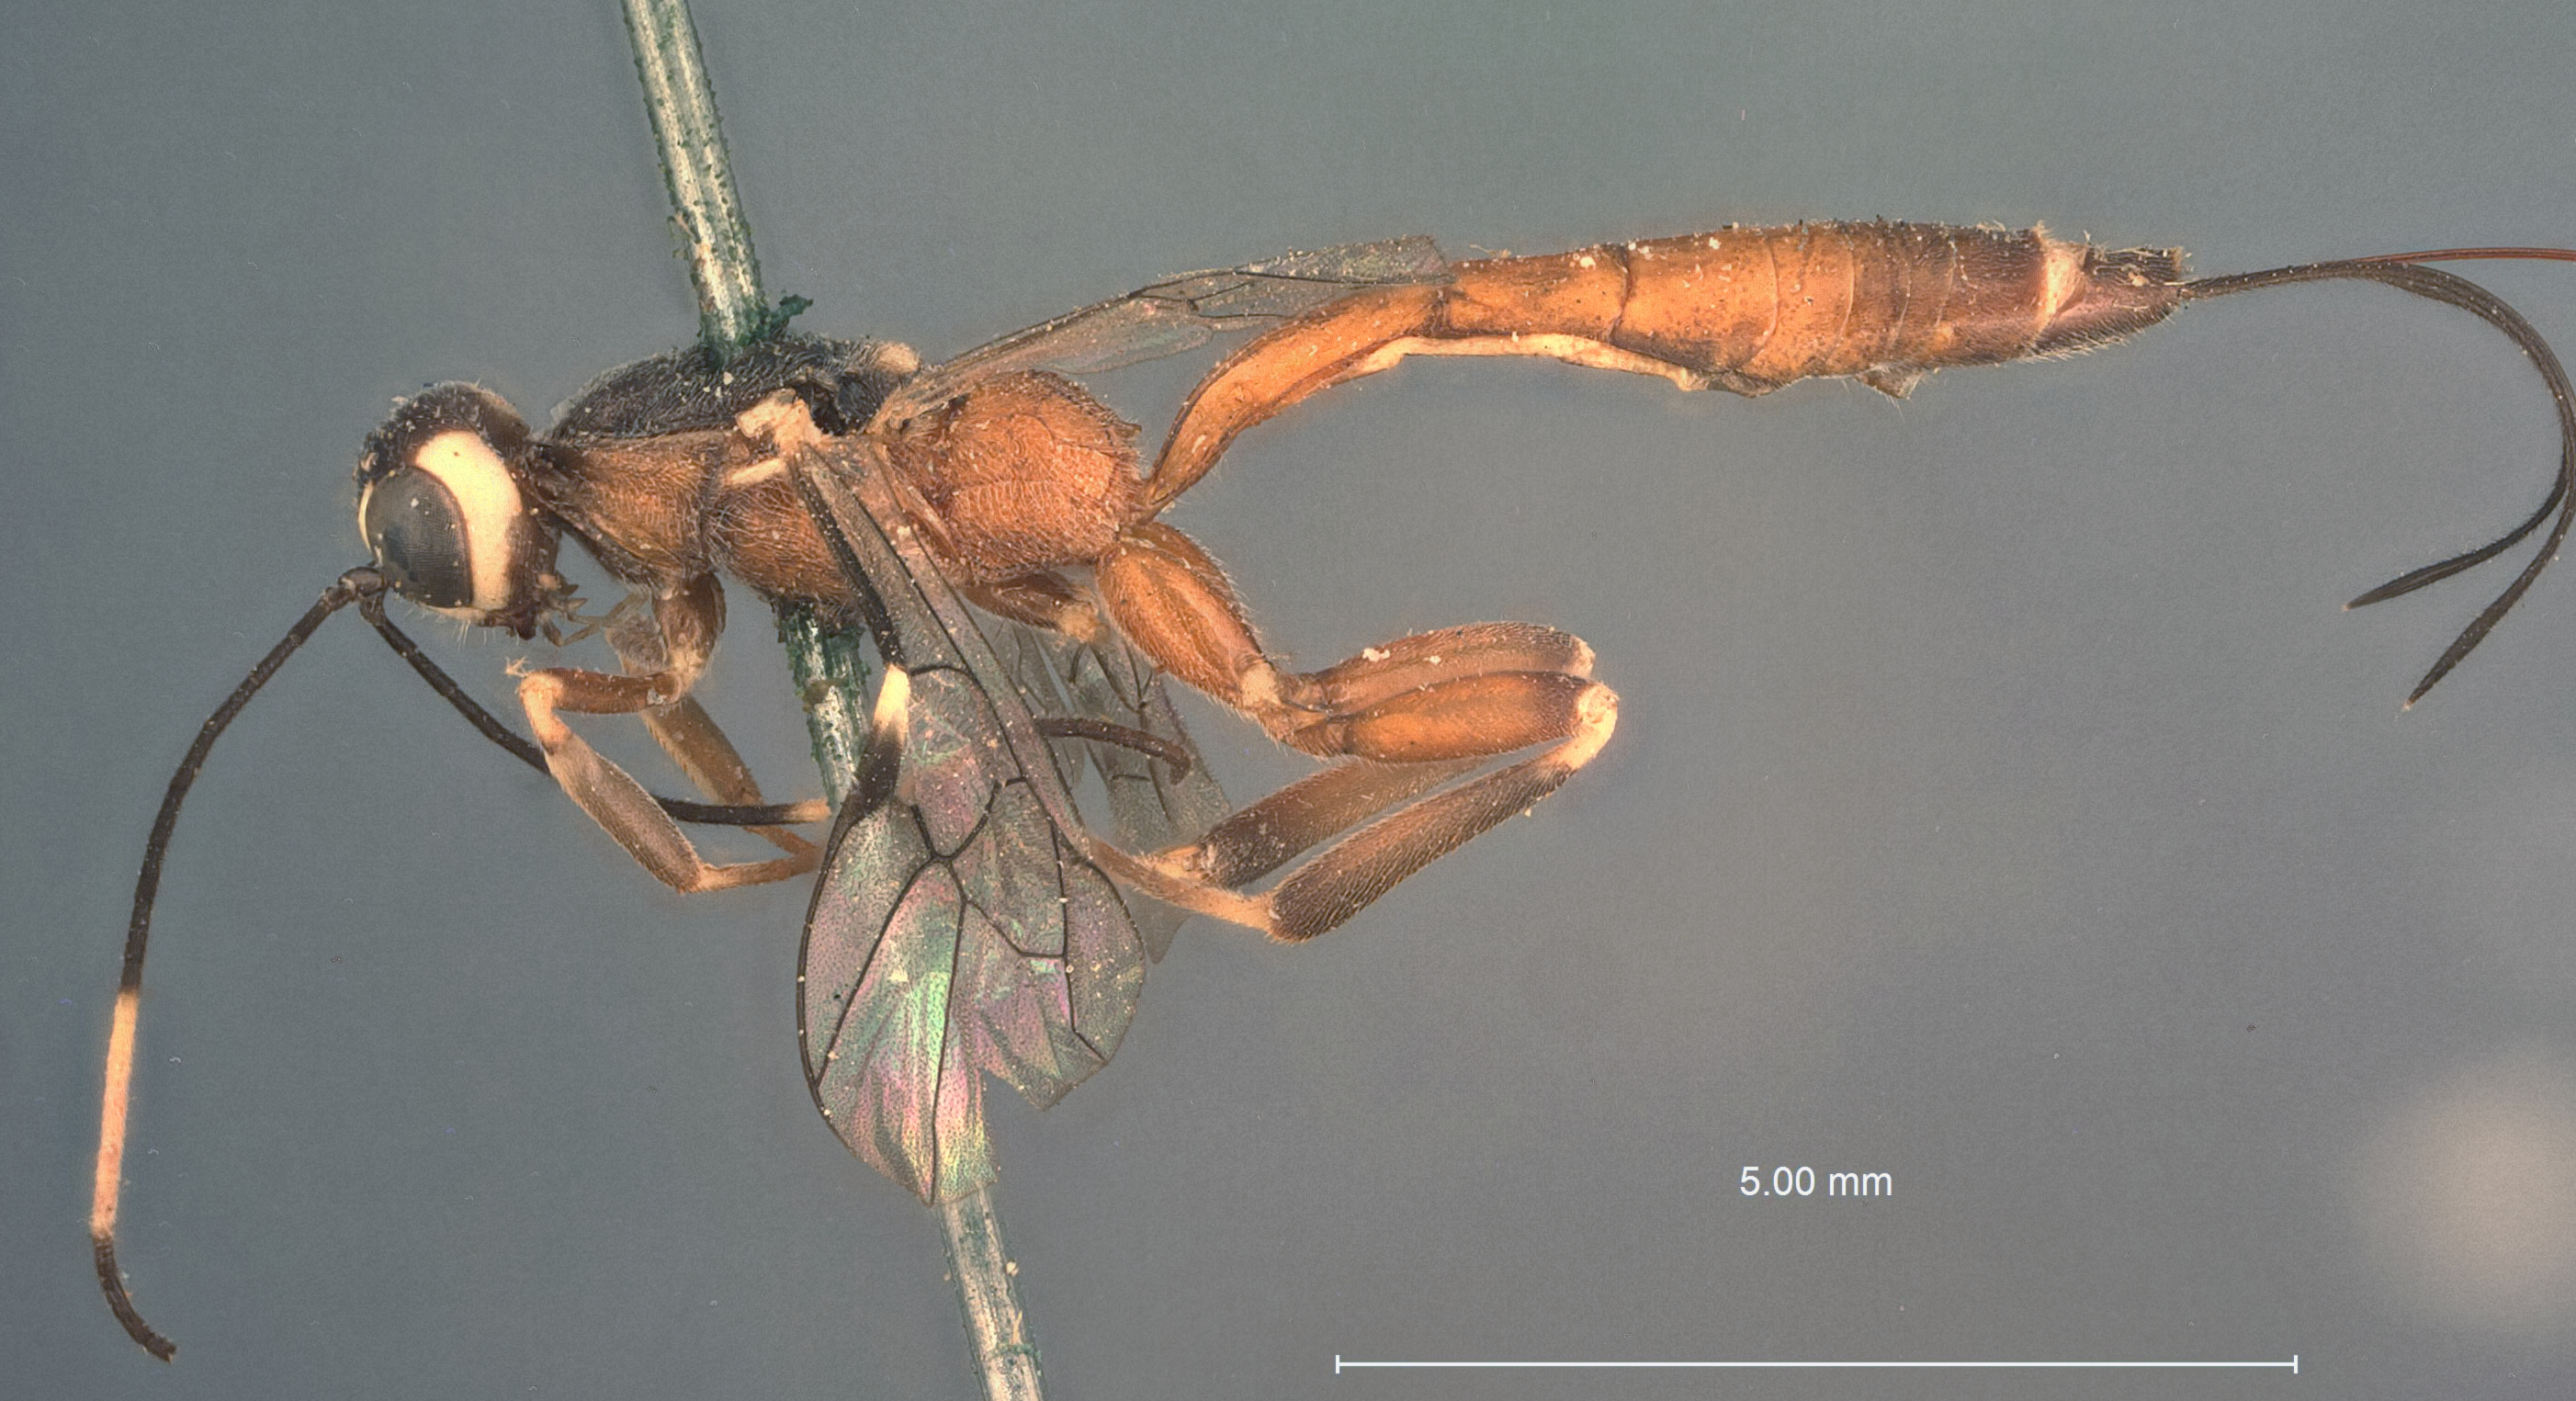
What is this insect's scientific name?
Xylonomus pulcher
